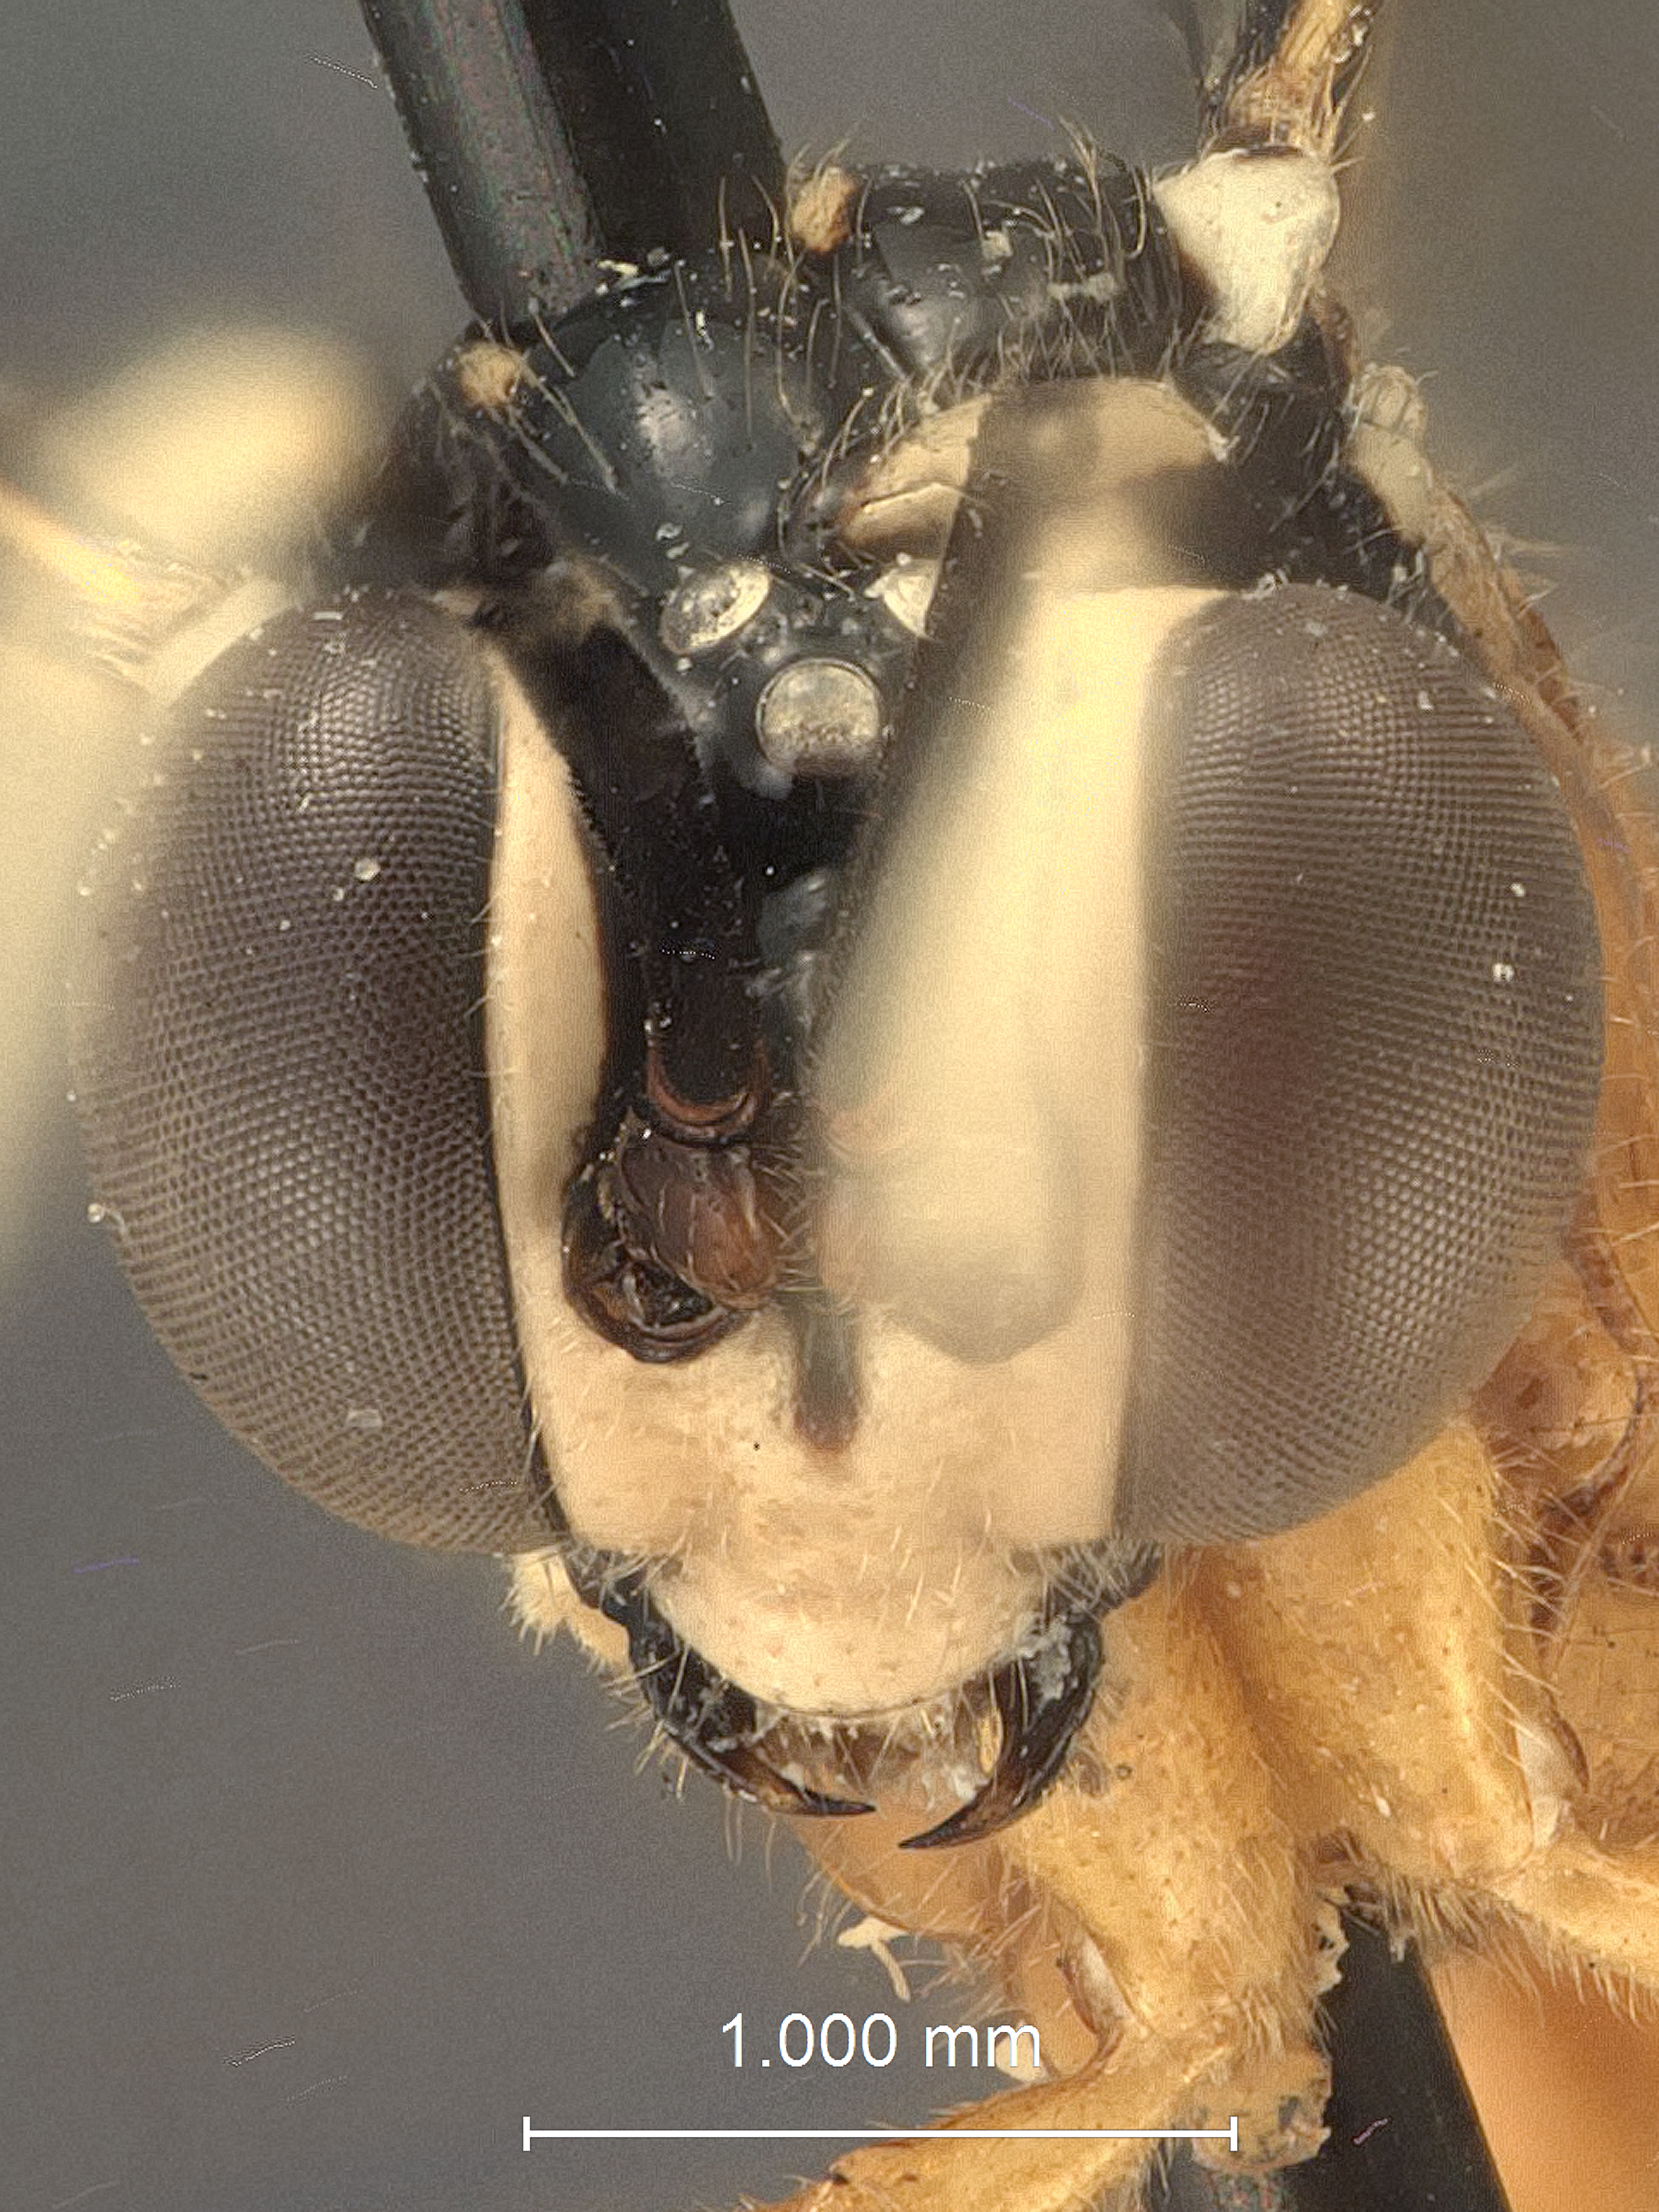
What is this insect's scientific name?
Polycyrtus manni
